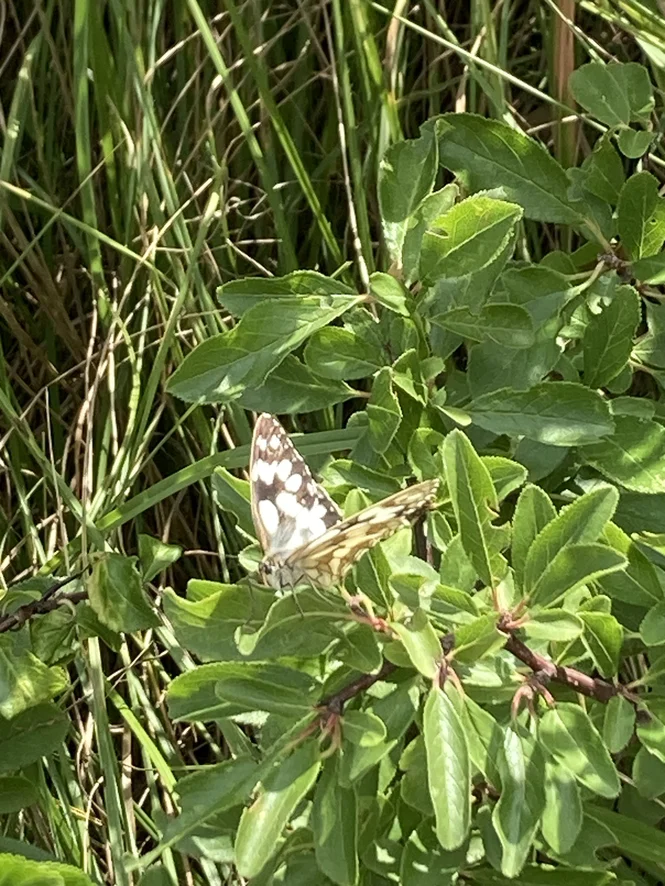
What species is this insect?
Melanargia galathea
